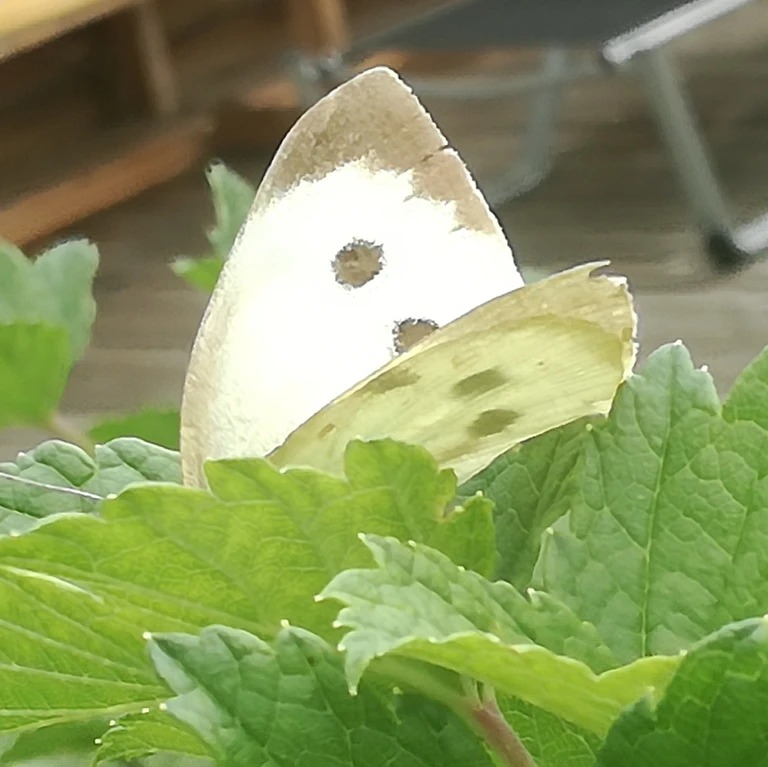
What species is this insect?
Pieris brassicae
